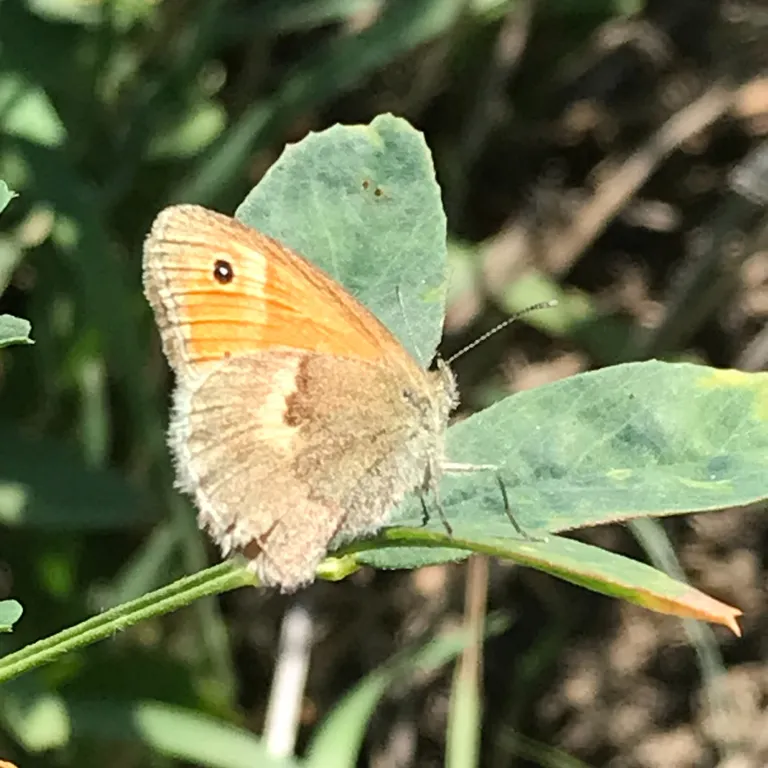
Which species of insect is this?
Coenonympha pamphilus
